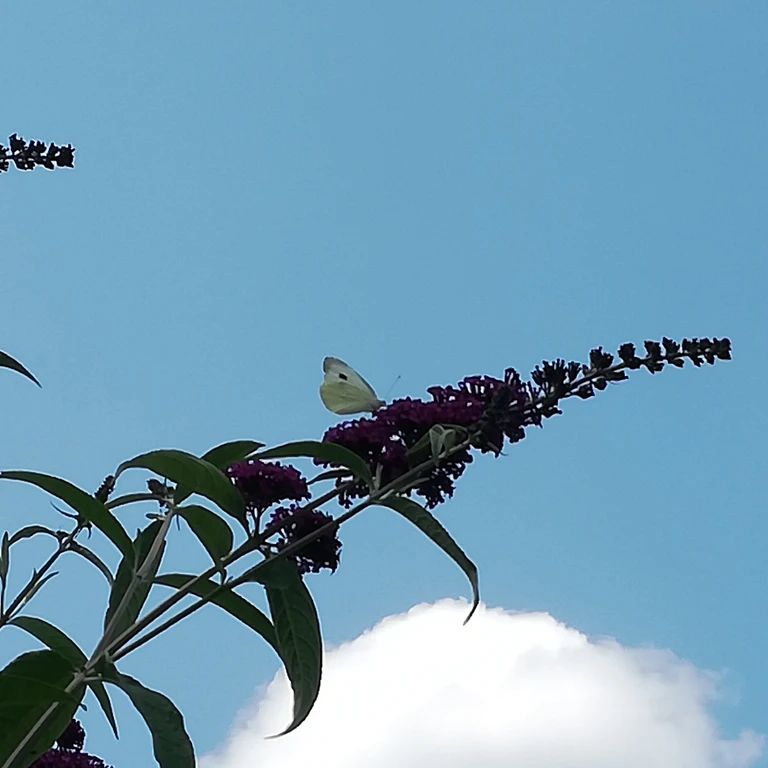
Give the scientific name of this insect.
Pieris brassicae
